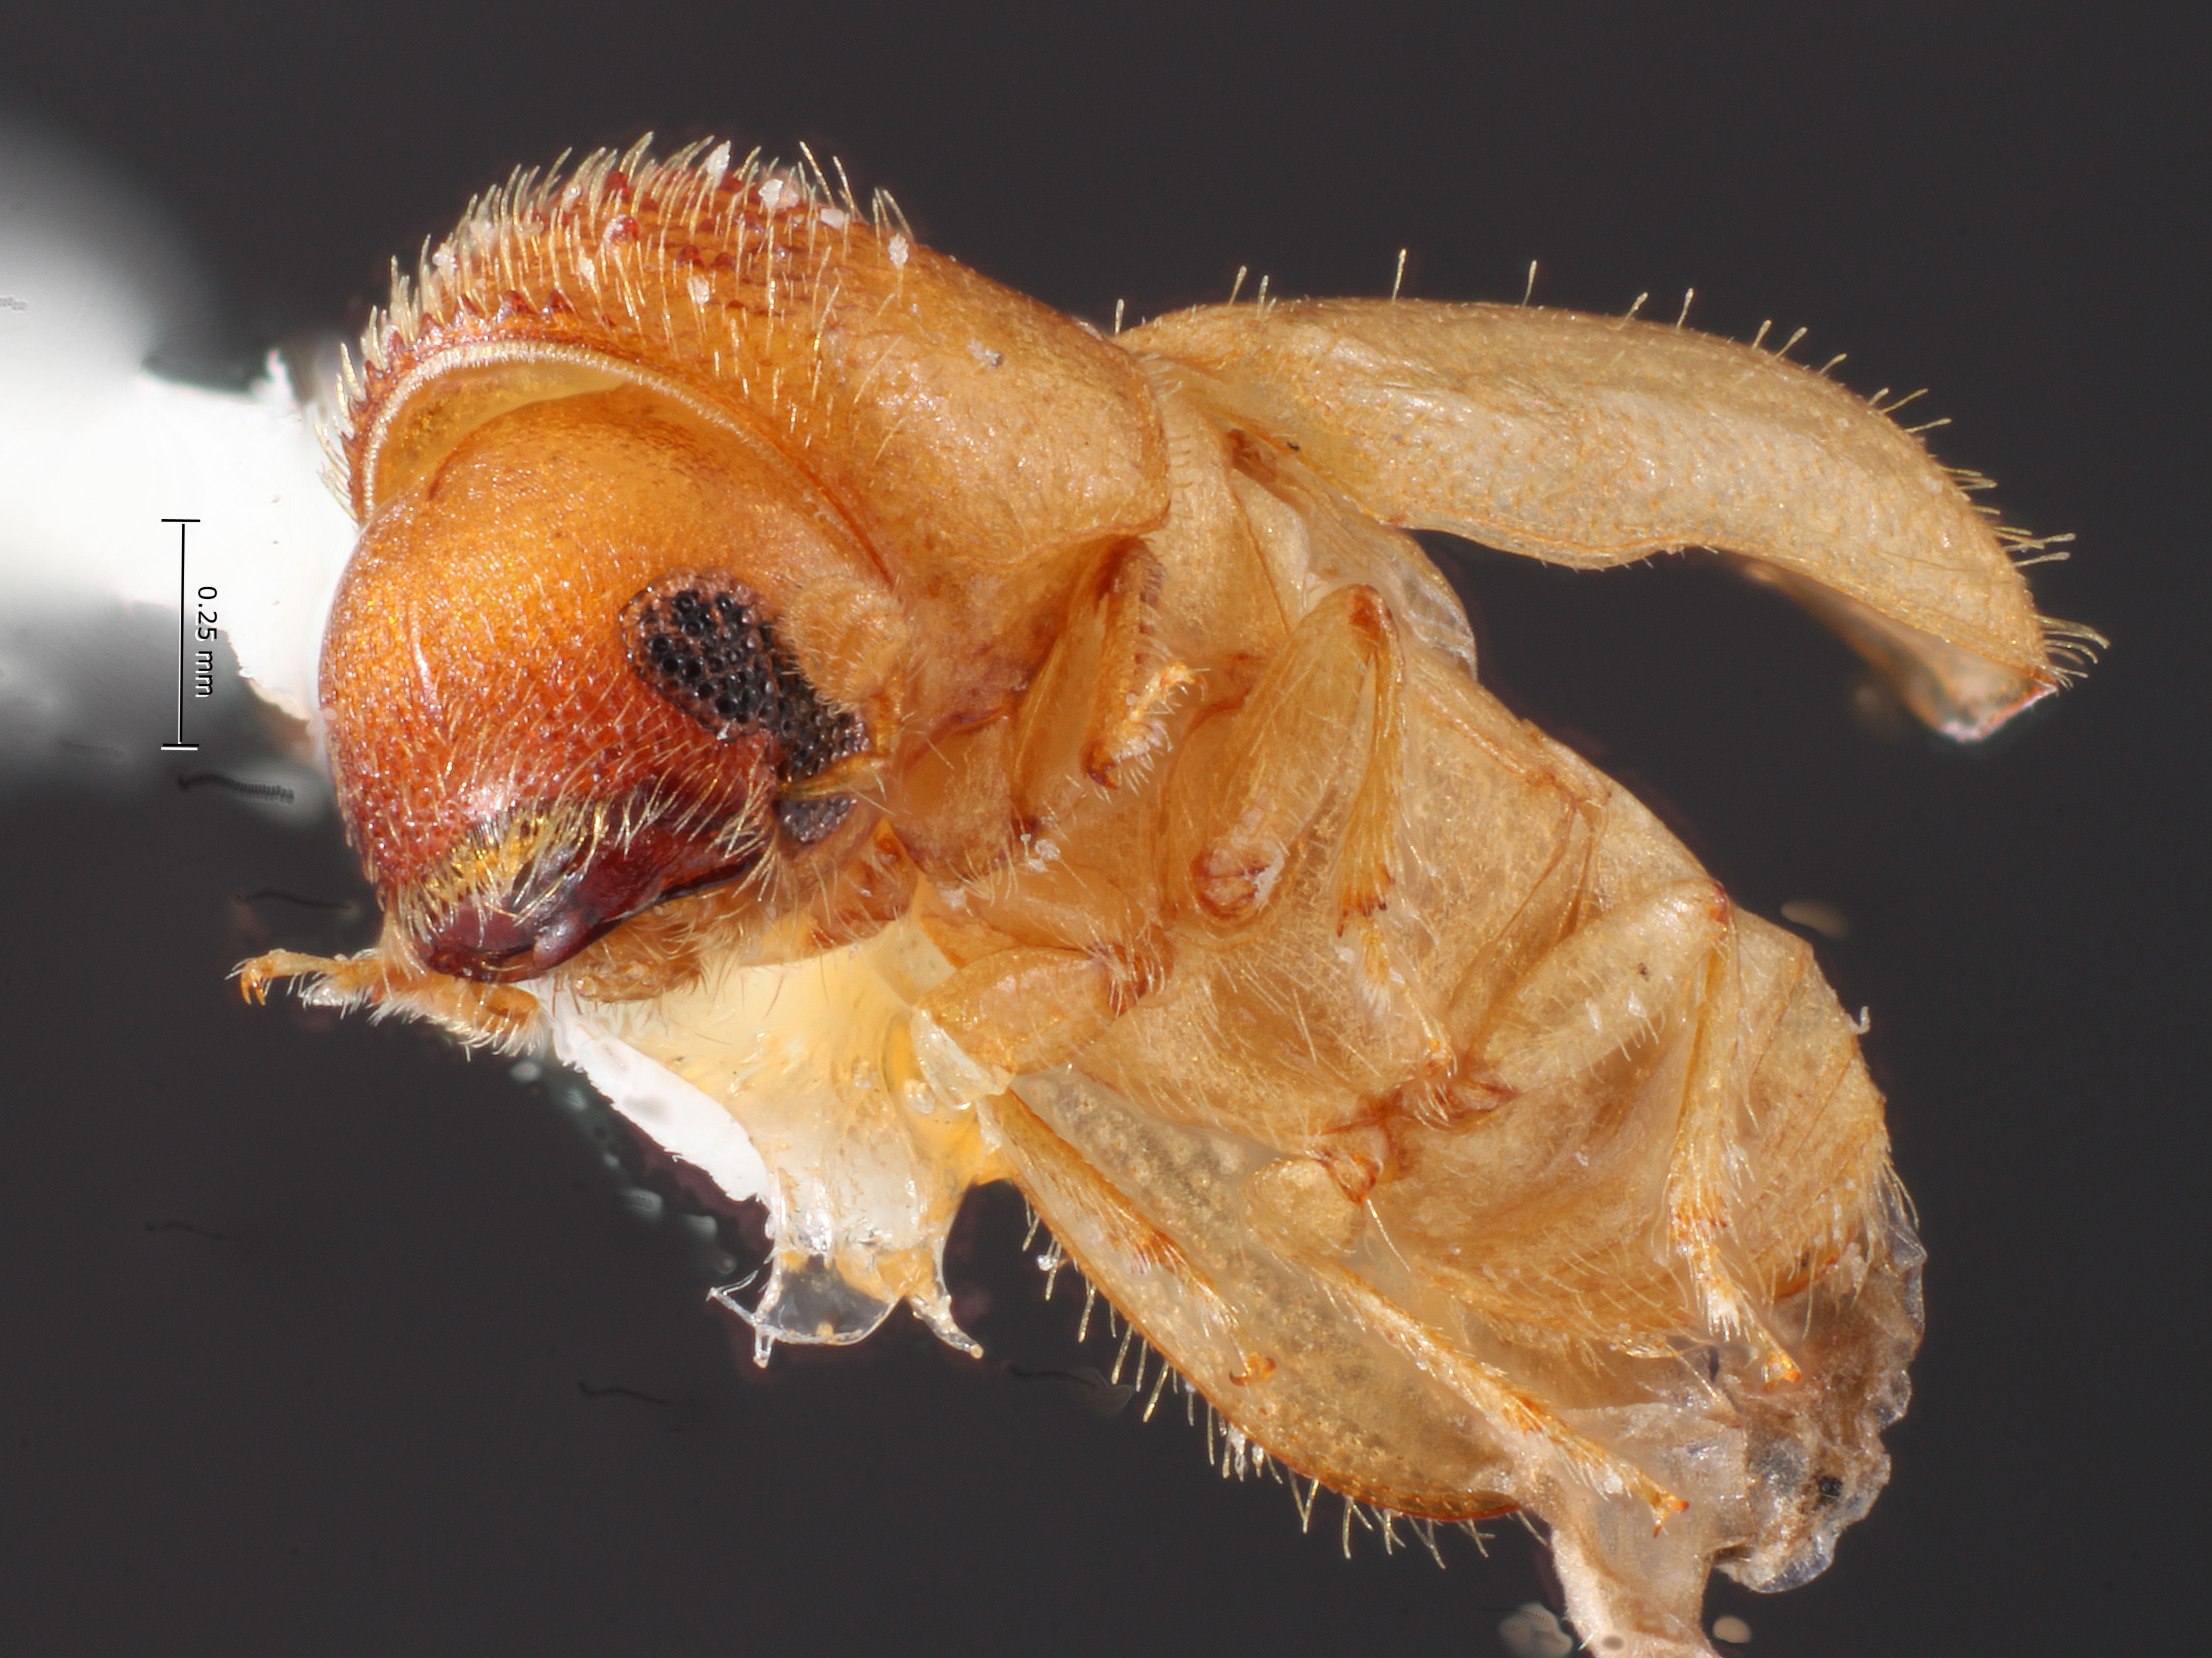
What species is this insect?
Cryptocarenus frontalis
